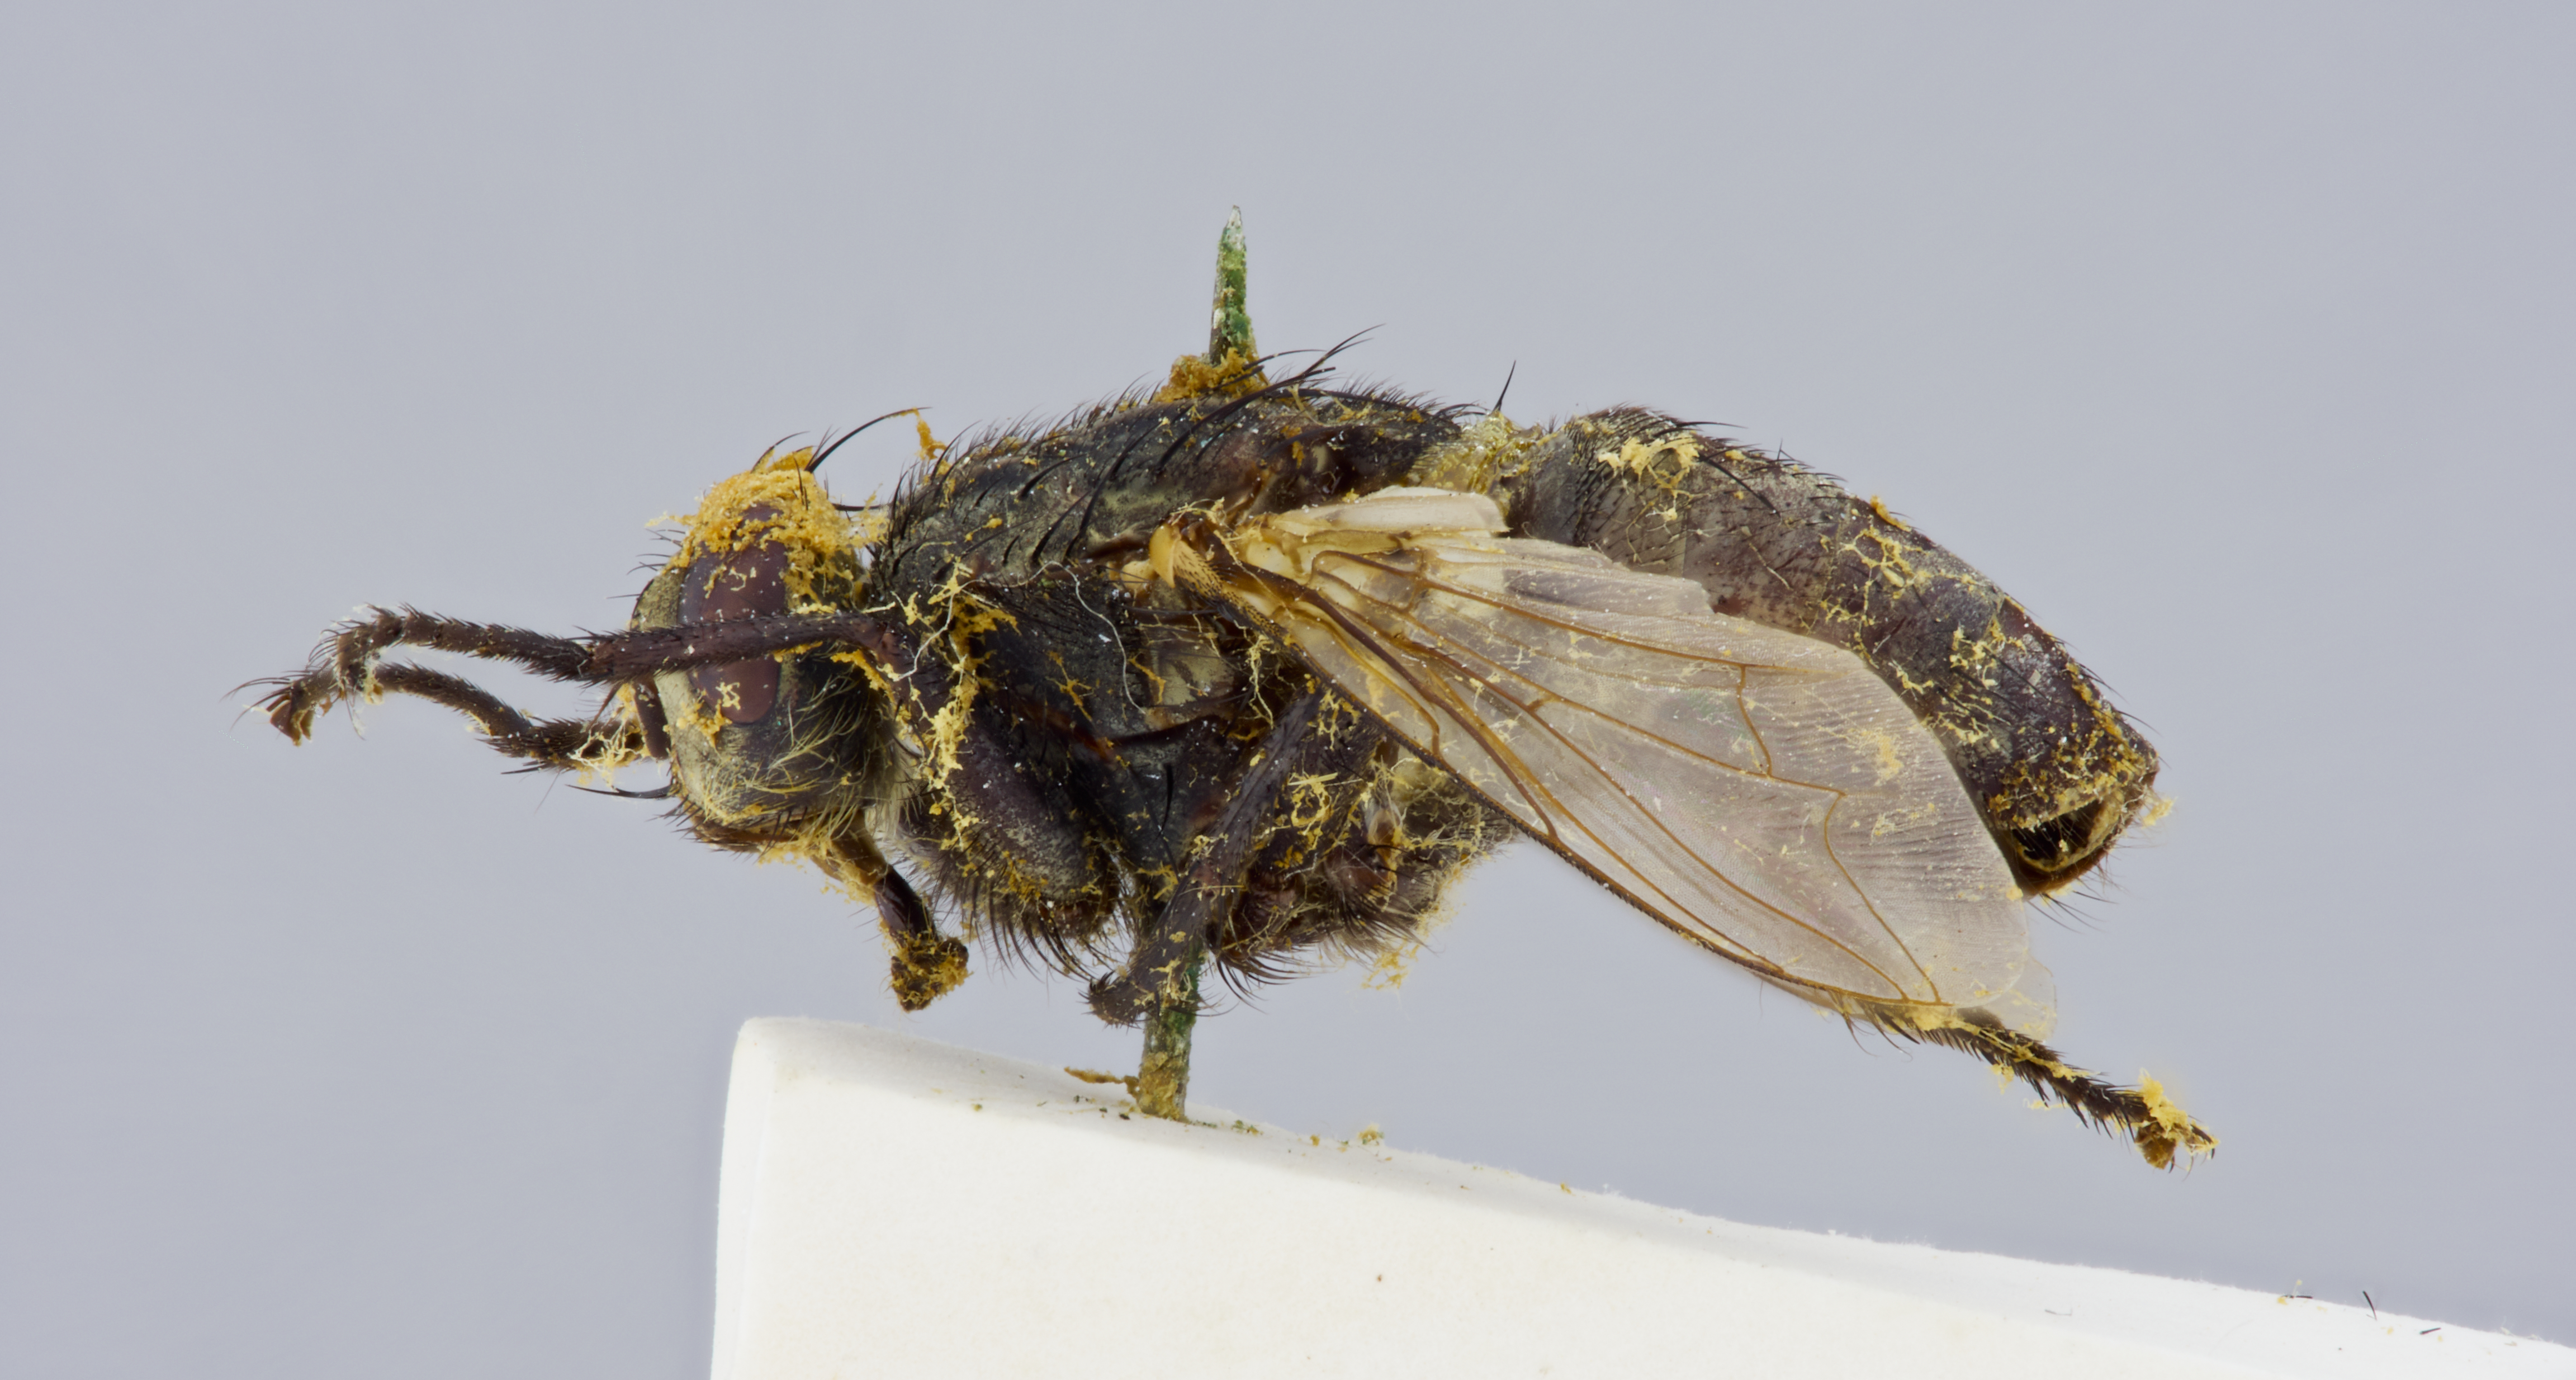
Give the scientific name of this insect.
Sarcophaga knabi (also Parasarcophaga knabi)
